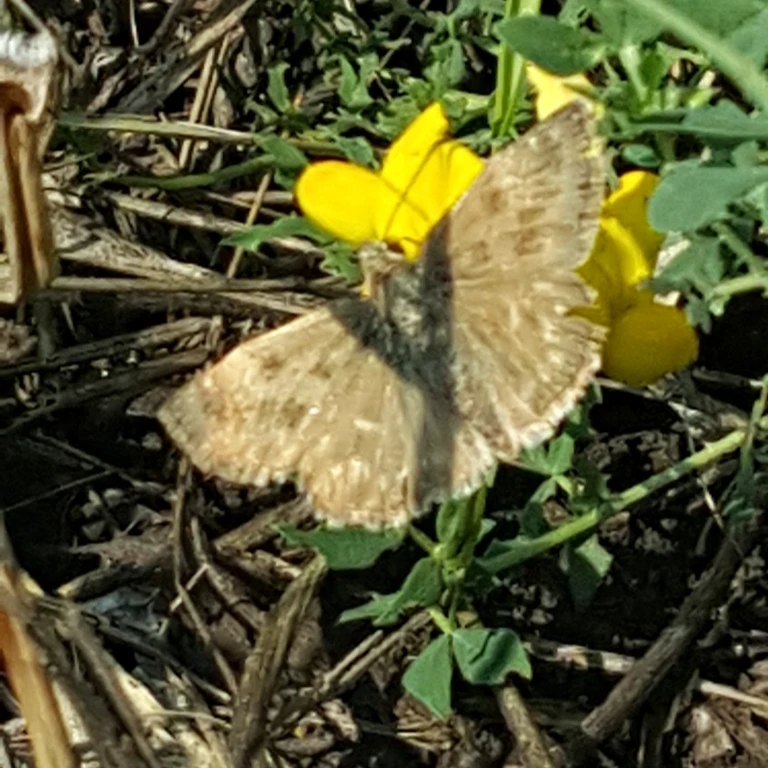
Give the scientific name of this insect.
Erynnis tages
